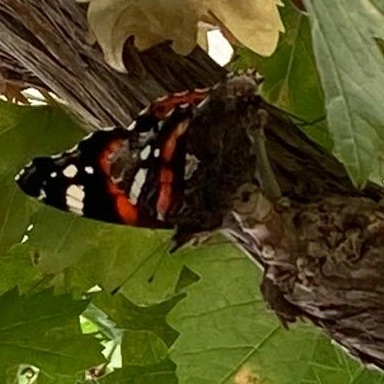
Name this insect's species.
Vanessa atalanta
